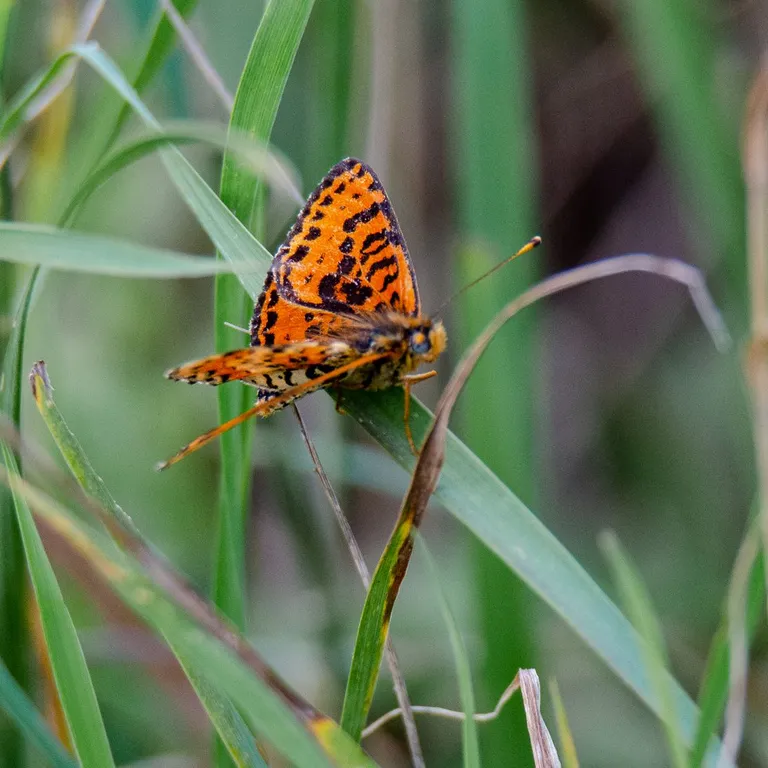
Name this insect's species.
Melitaea didyma
